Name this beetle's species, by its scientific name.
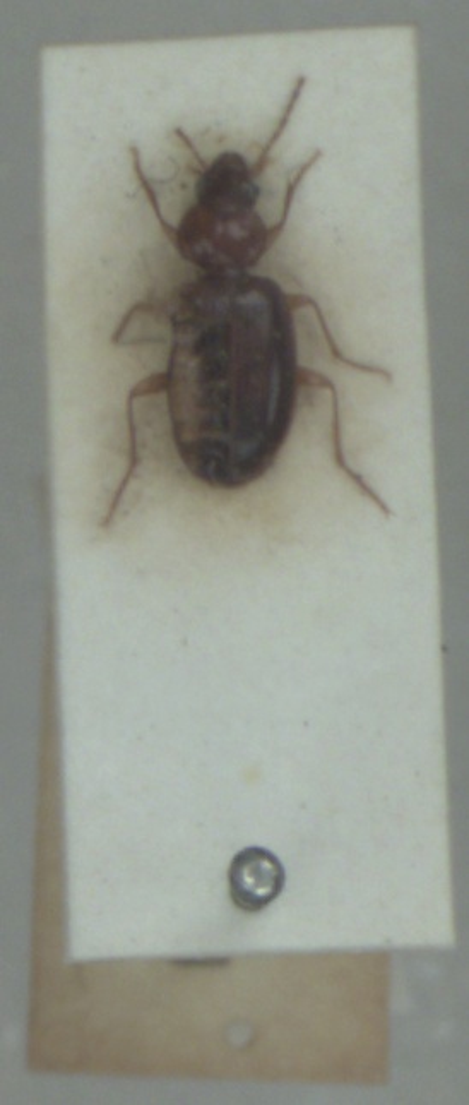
Ocys harpaloides
